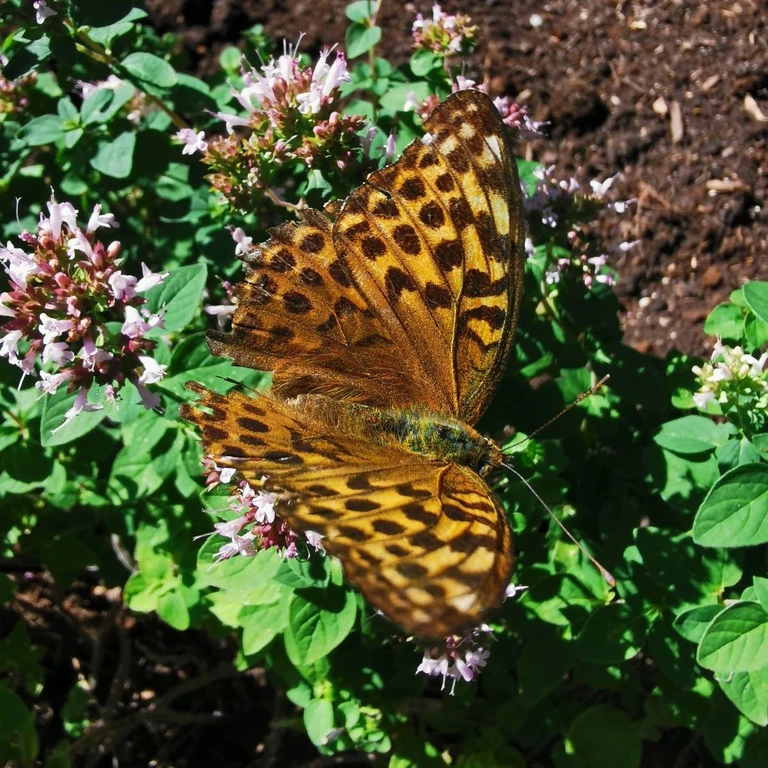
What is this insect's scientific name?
Argynnis paphia
